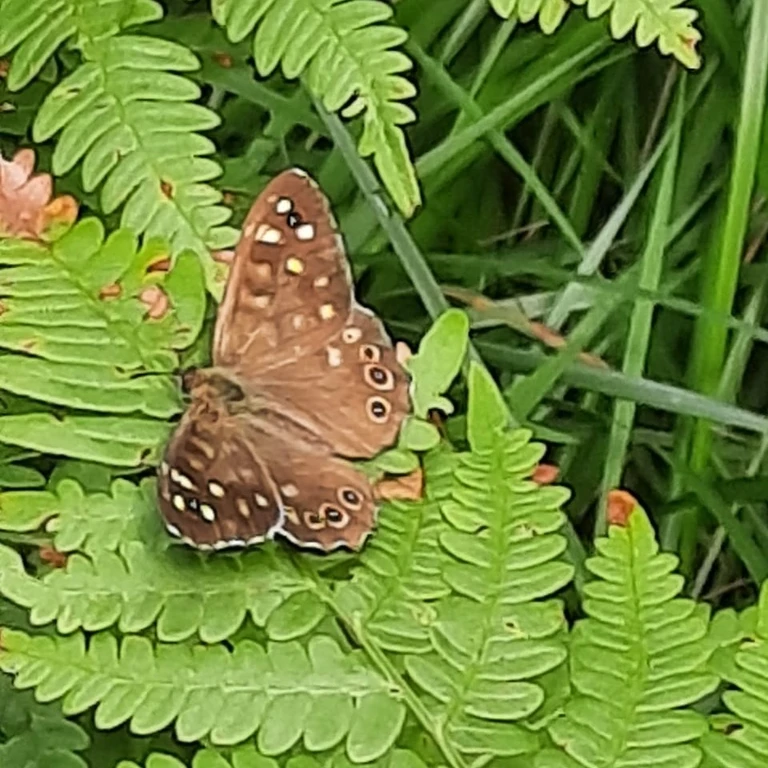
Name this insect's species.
Pararge aegeria
